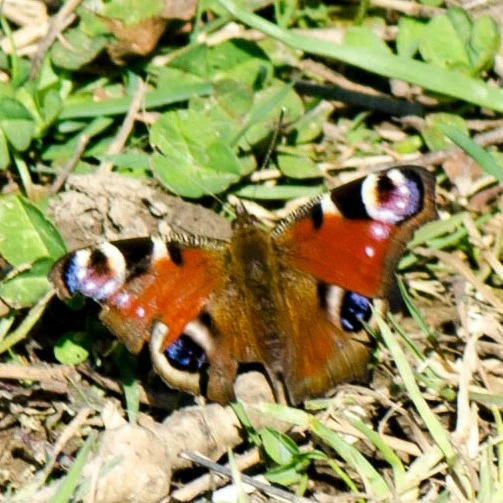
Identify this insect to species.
Aglais io
